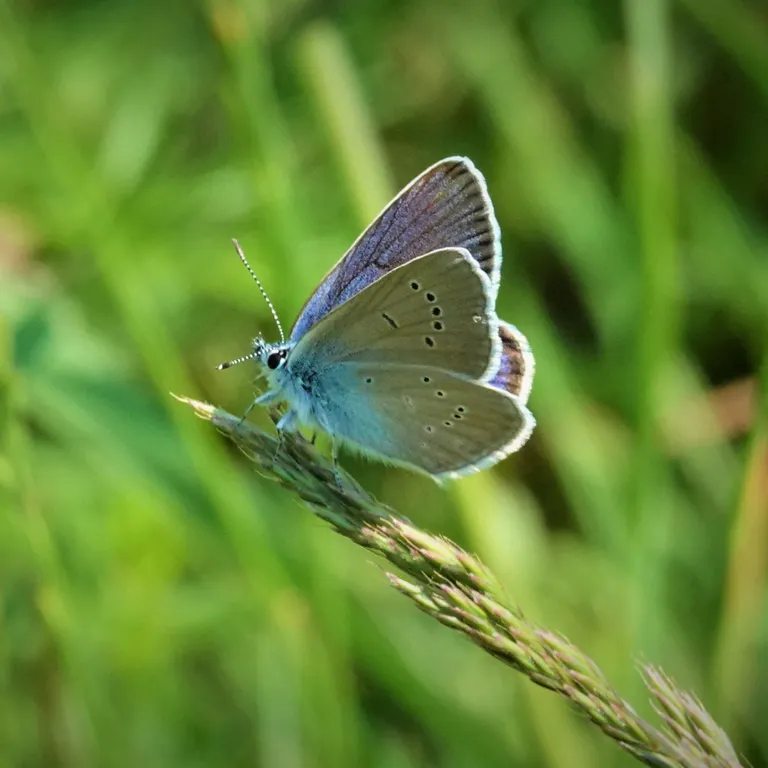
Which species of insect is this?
Cyaniris semiargus
